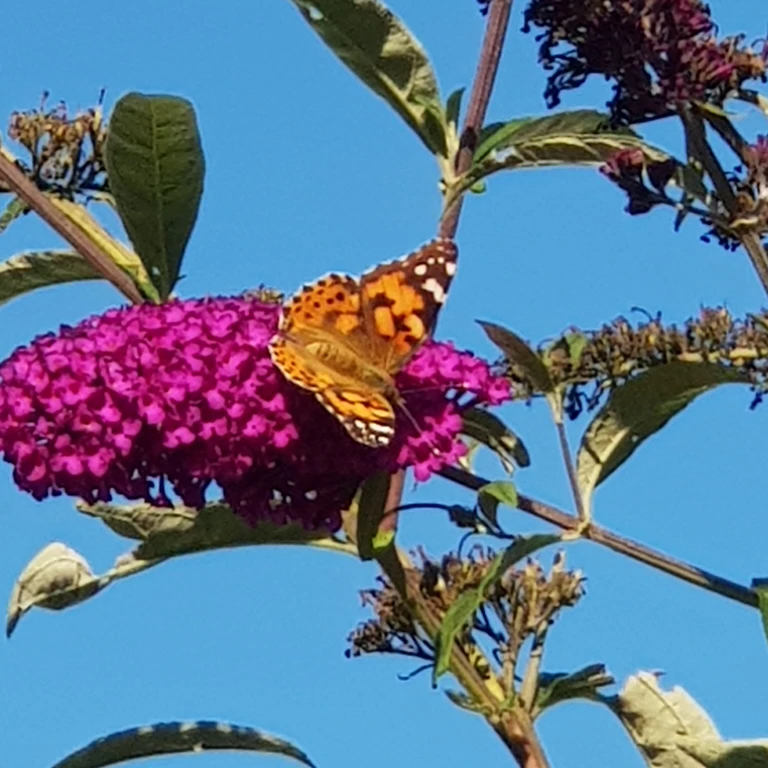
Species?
Vanessa cardui
